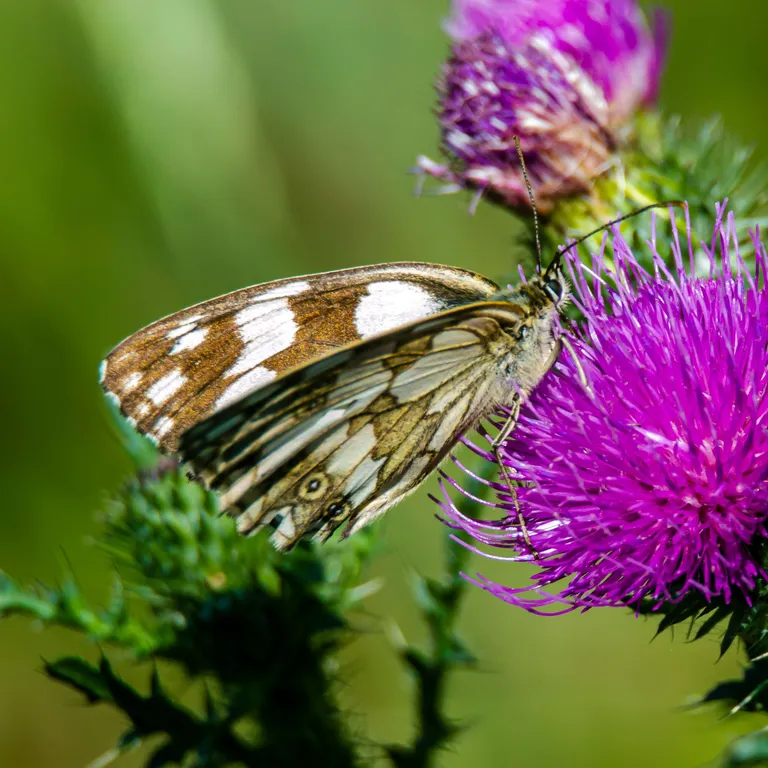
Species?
Melanargia galathea
